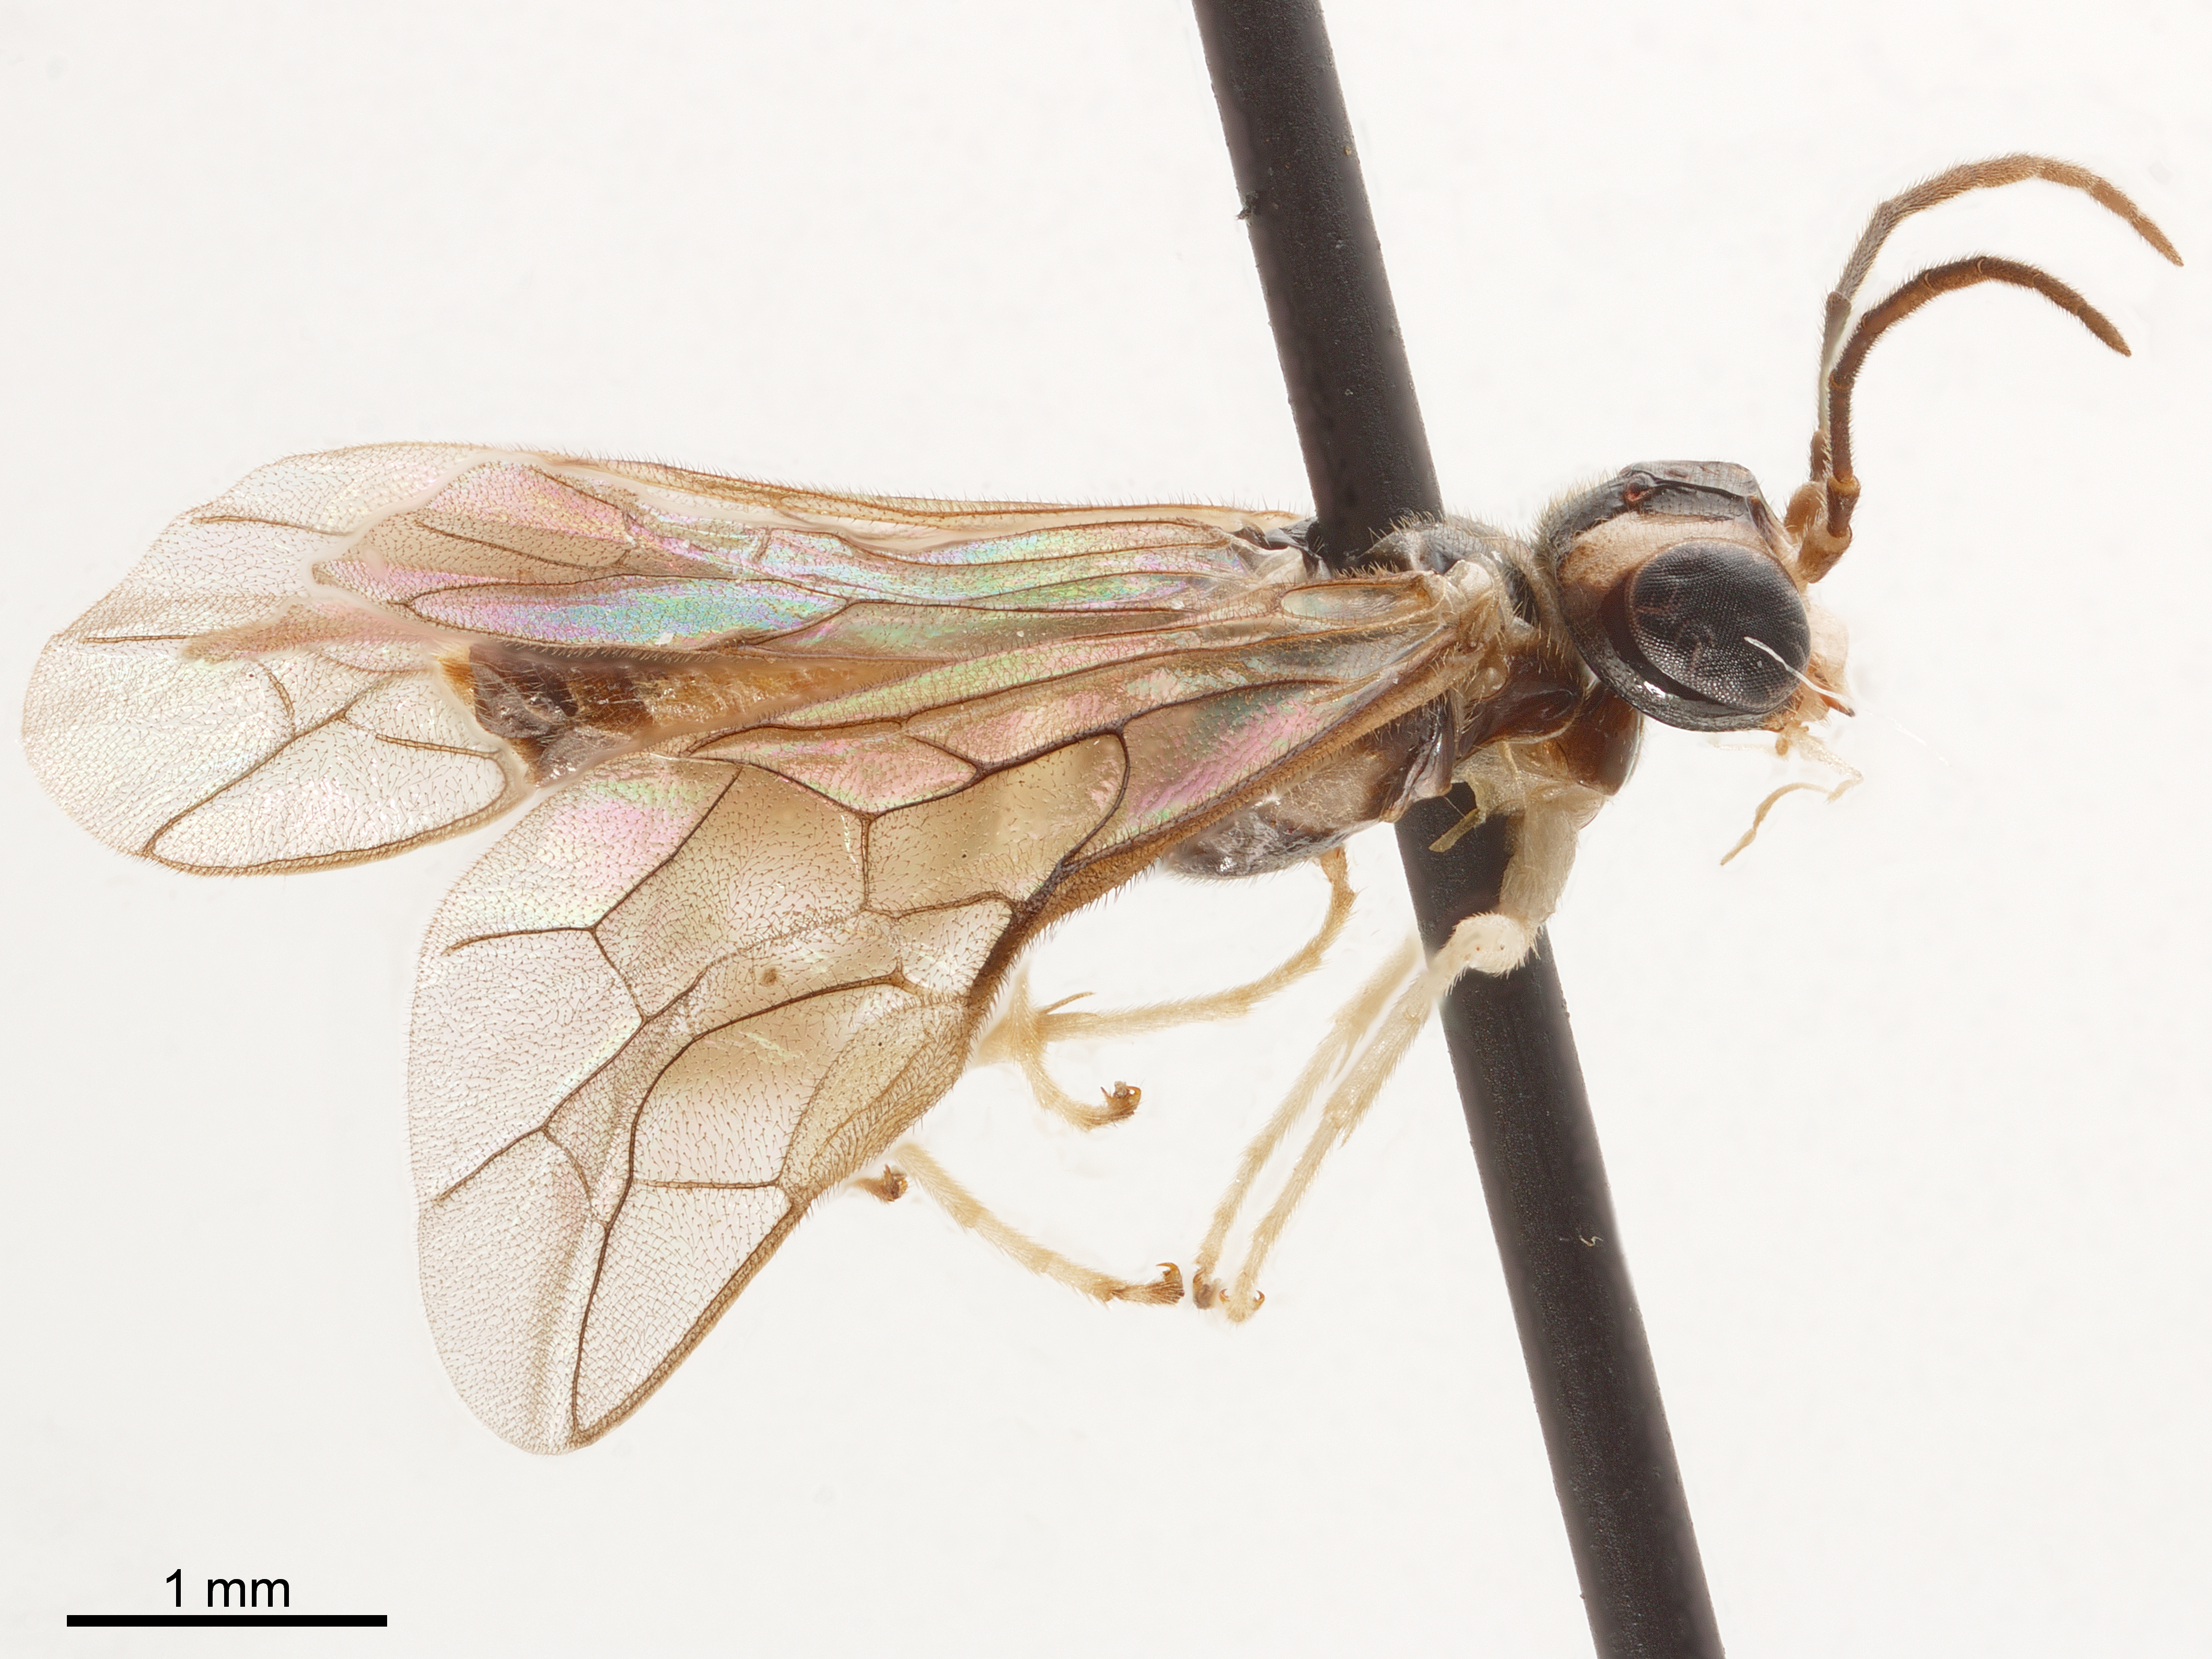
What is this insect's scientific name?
Abusarbia japonica
